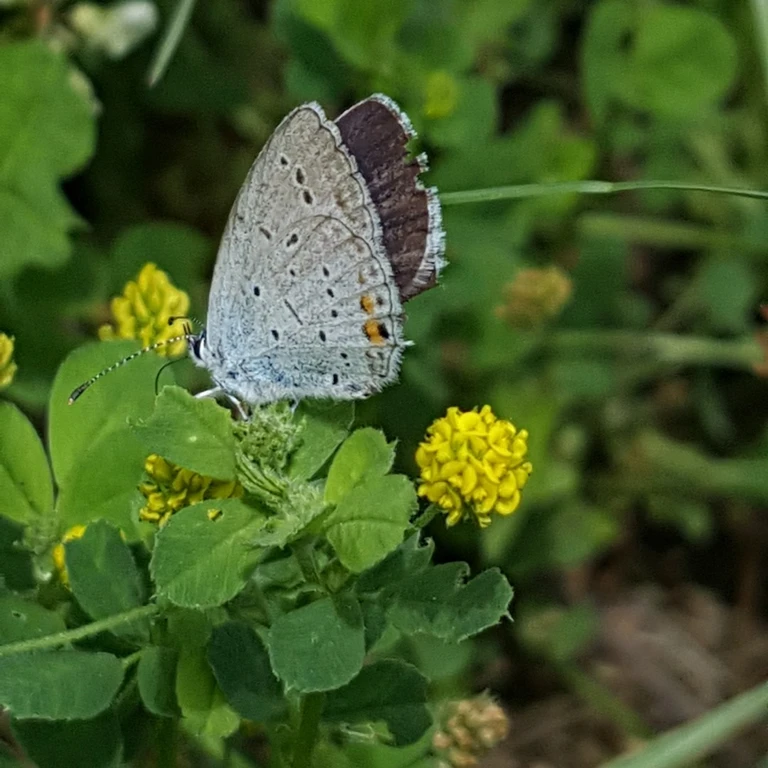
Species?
Cupido argiades (also Elkalyce argiades)
